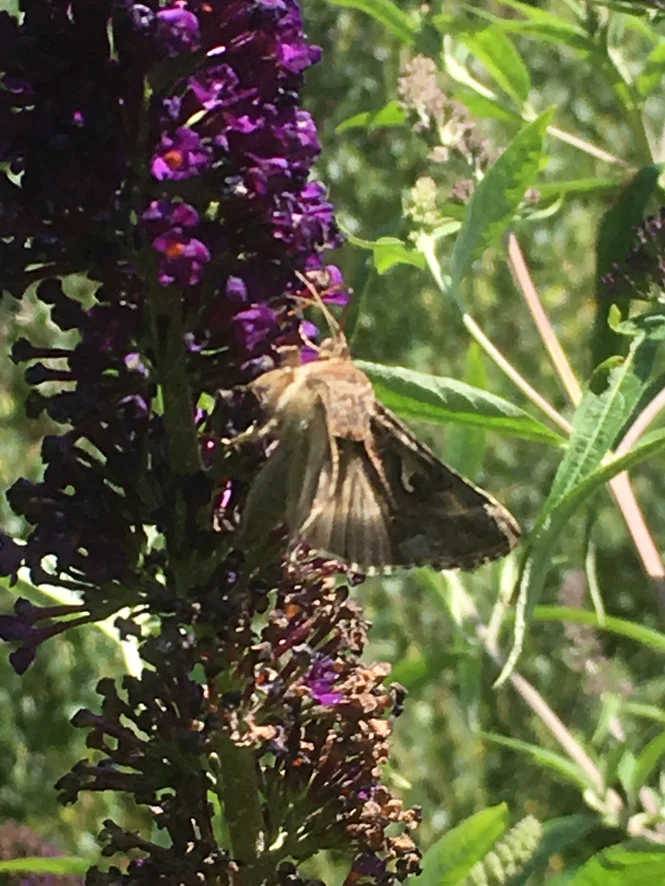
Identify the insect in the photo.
Autographa gamma
